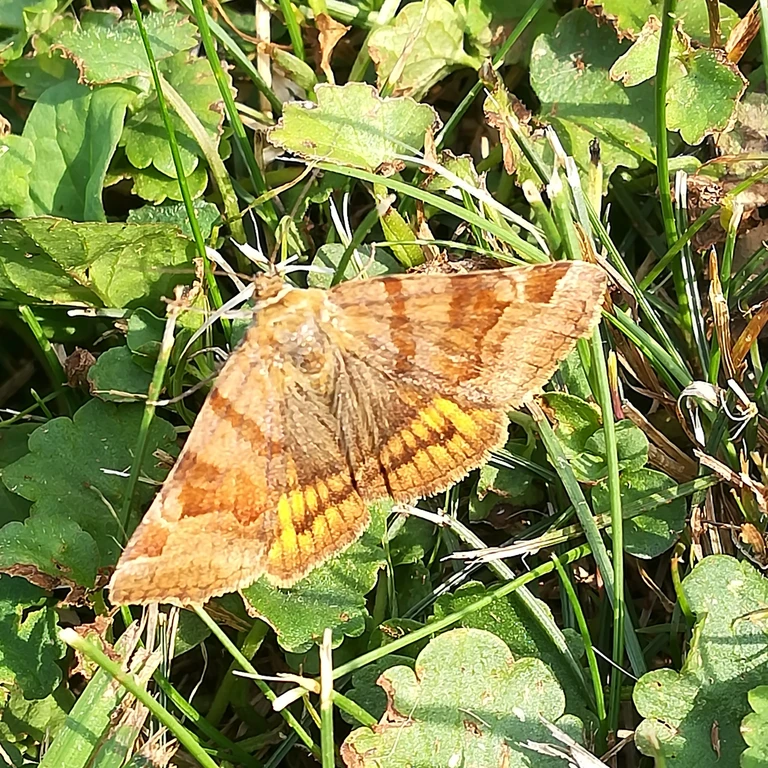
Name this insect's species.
Euclidia glyphica
